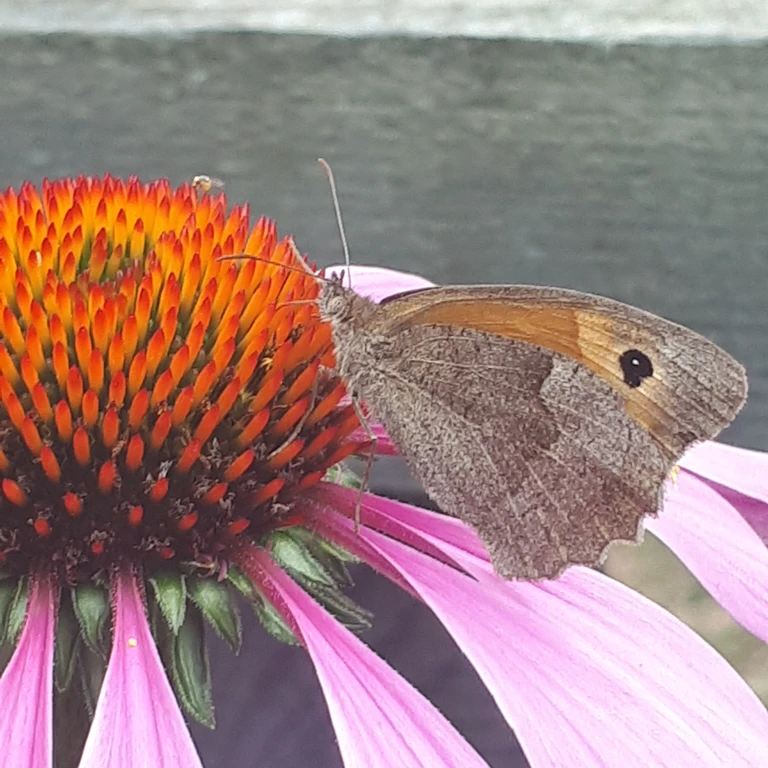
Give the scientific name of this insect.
Maniola jurtina
